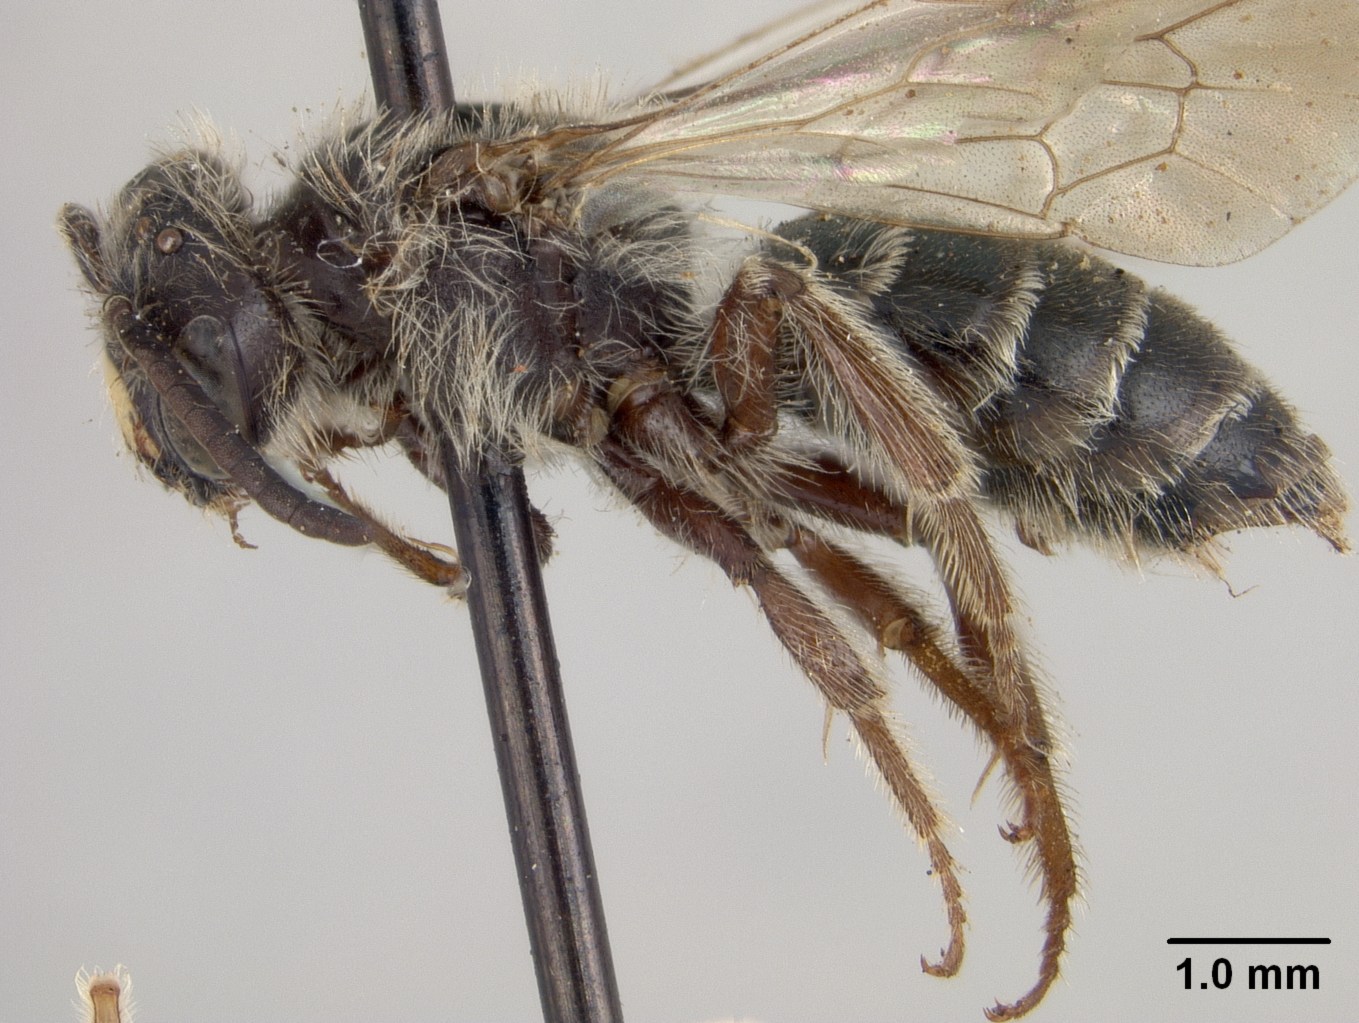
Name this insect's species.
Andrena placata
